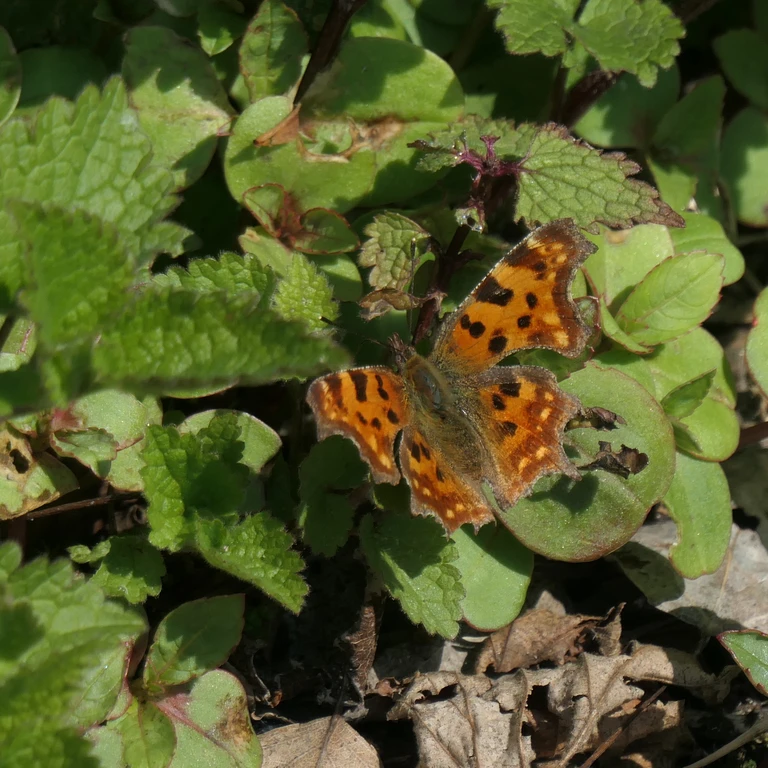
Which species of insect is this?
Polygonia c-album
